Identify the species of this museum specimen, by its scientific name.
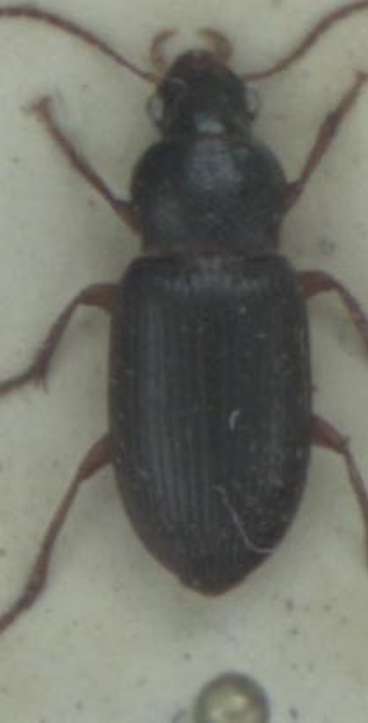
Ophonus puncticeps
